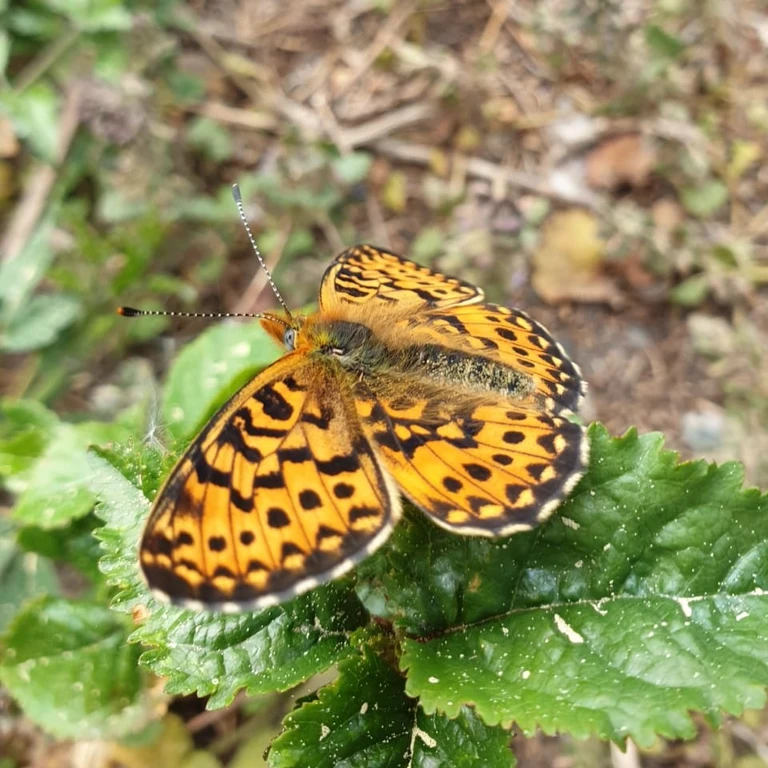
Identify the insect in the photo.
Boloria euphrosyne (also Clossiana euphrosyne)
